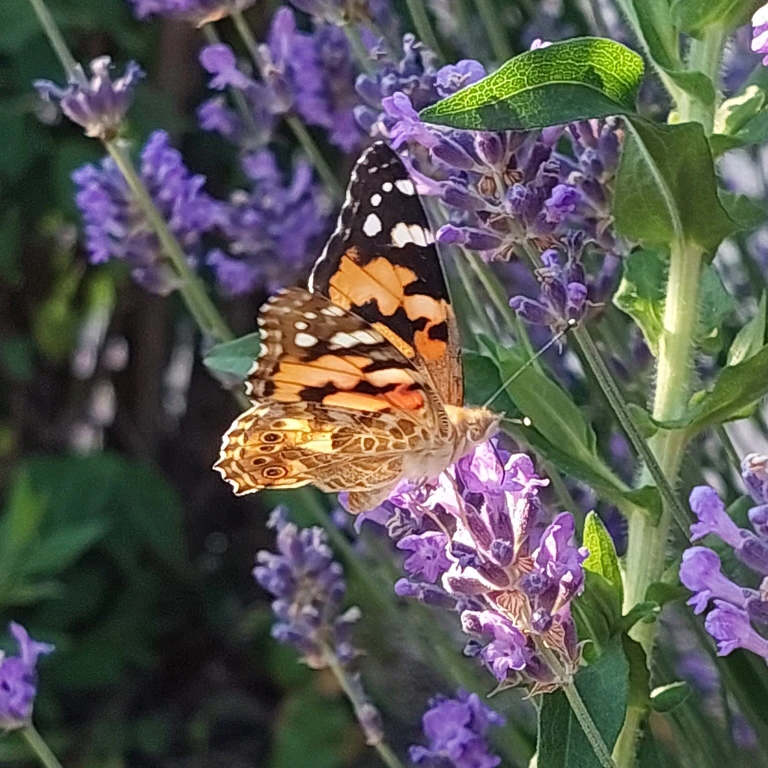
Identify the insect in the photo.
Vanessa cardui
